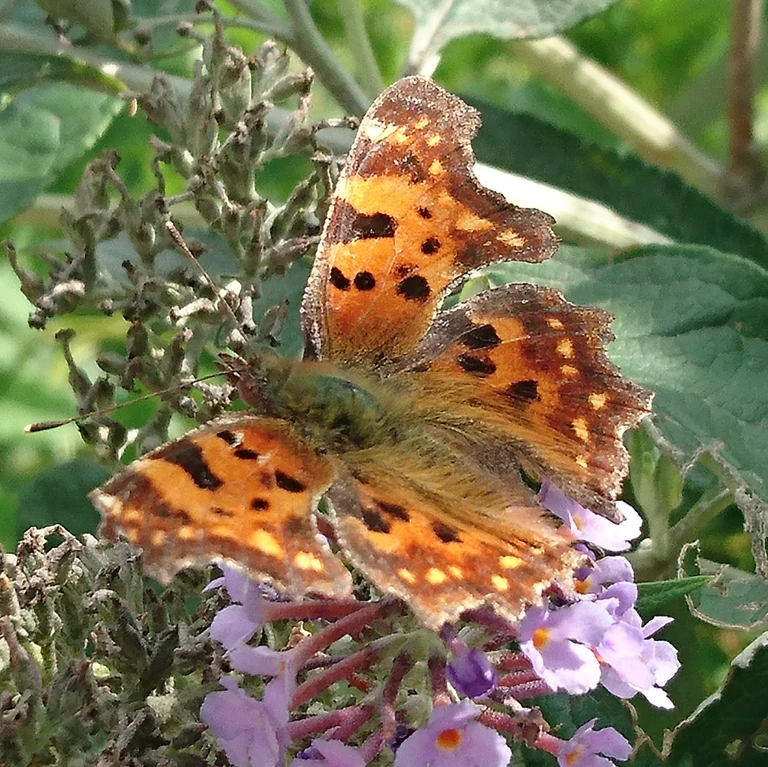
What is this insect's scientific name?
Polygonia c-album
